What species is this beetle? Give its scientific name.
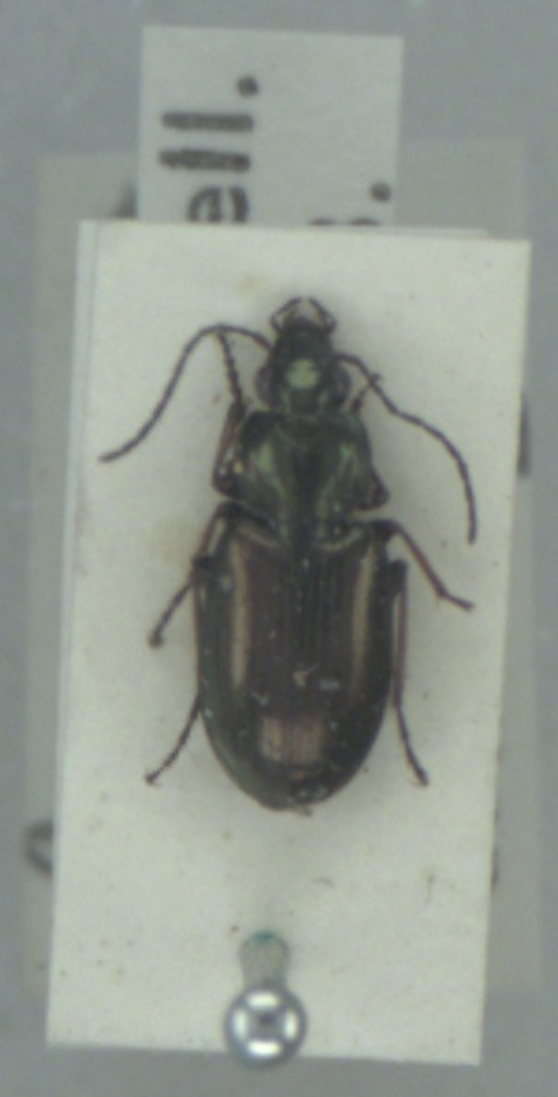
Agonum muelleri
